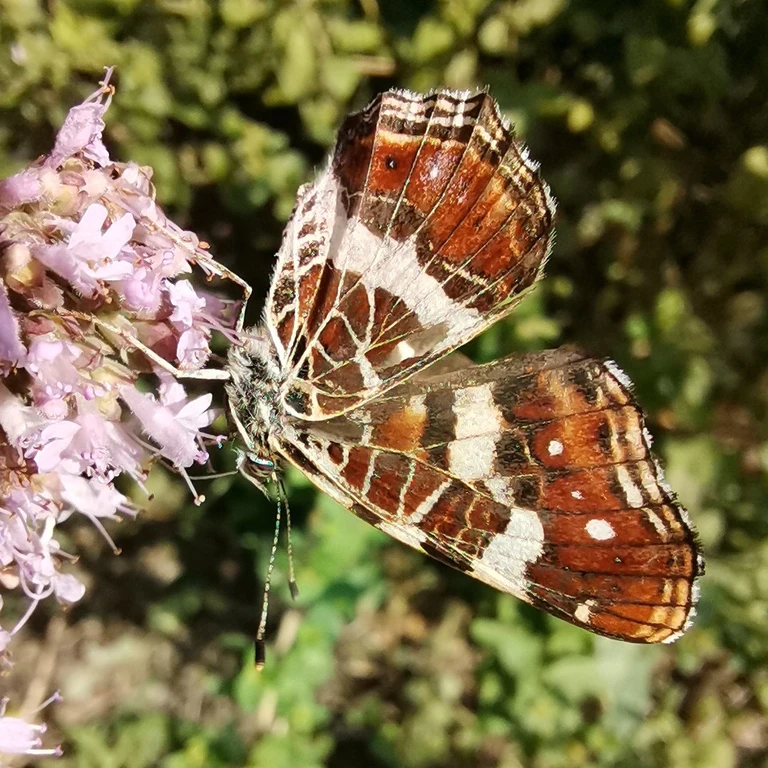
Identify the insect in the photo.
Araschnia levana
